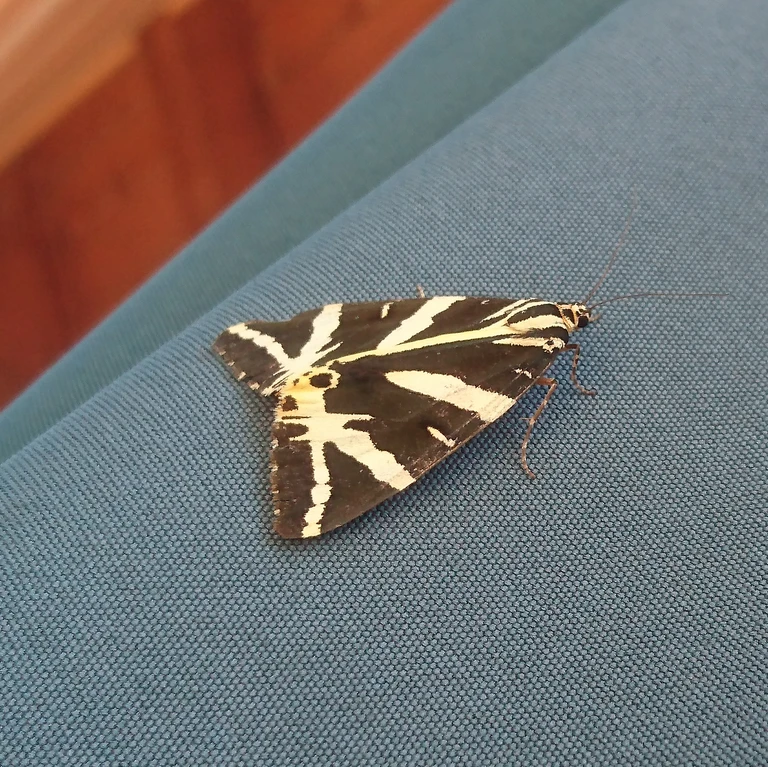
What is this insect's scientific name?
Euplagia quadripunctaria
